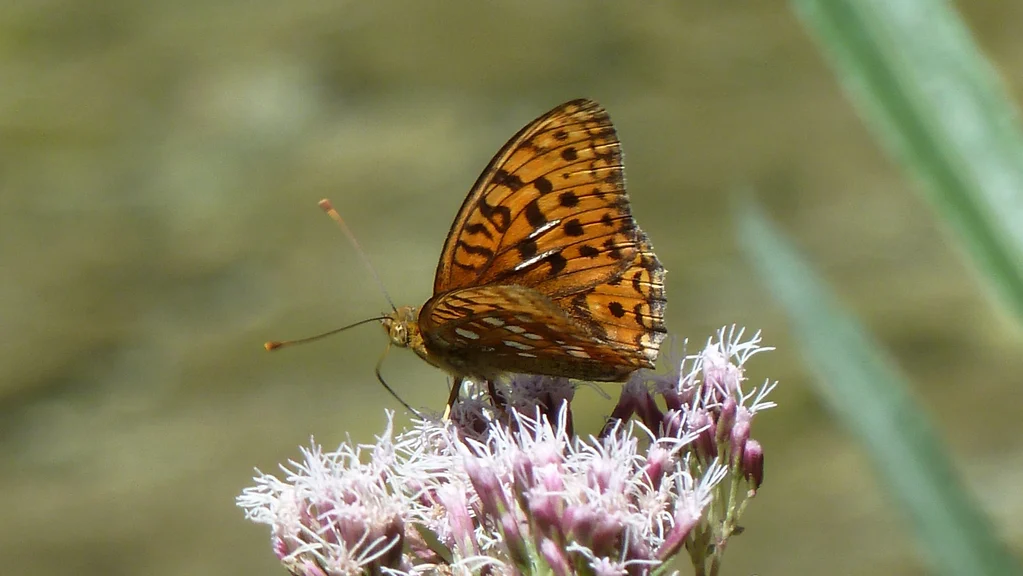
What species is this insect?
Fabriciana adippe
